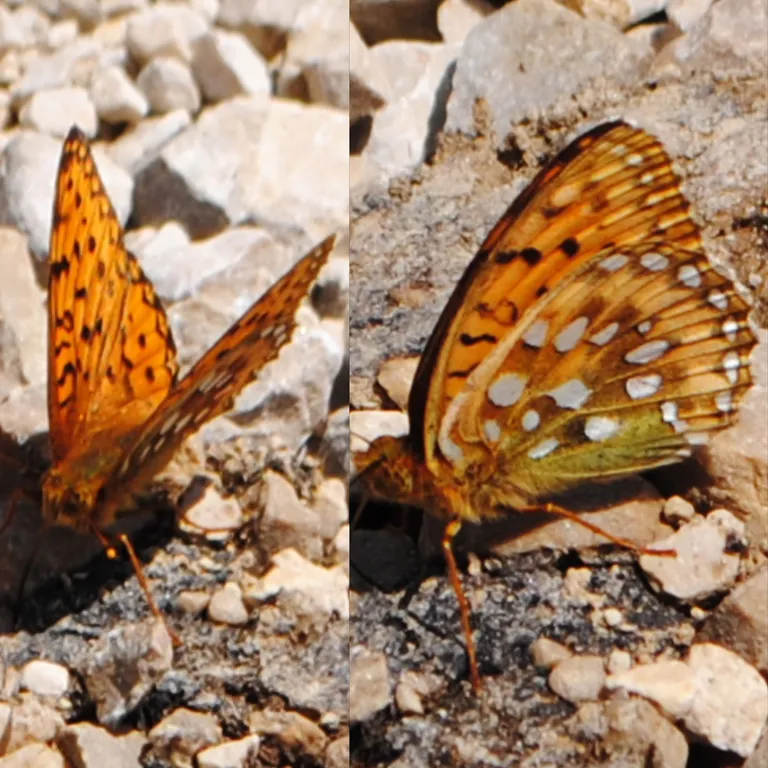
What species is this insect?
Speyeria aglaja
